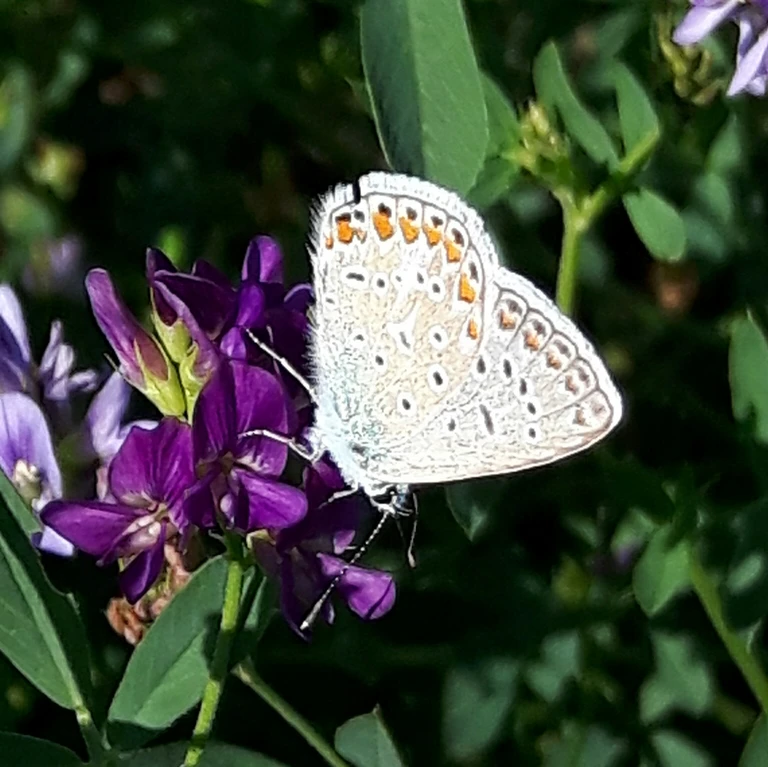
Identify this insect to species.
Polyommatus icarus
